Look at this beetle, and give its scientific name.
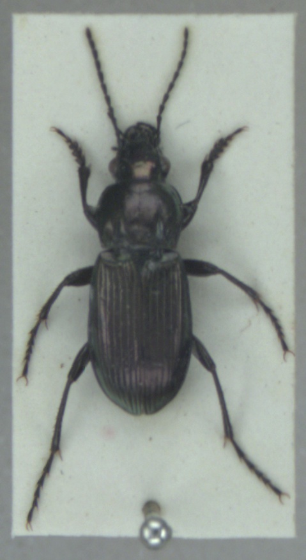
Poecilus lepidus
